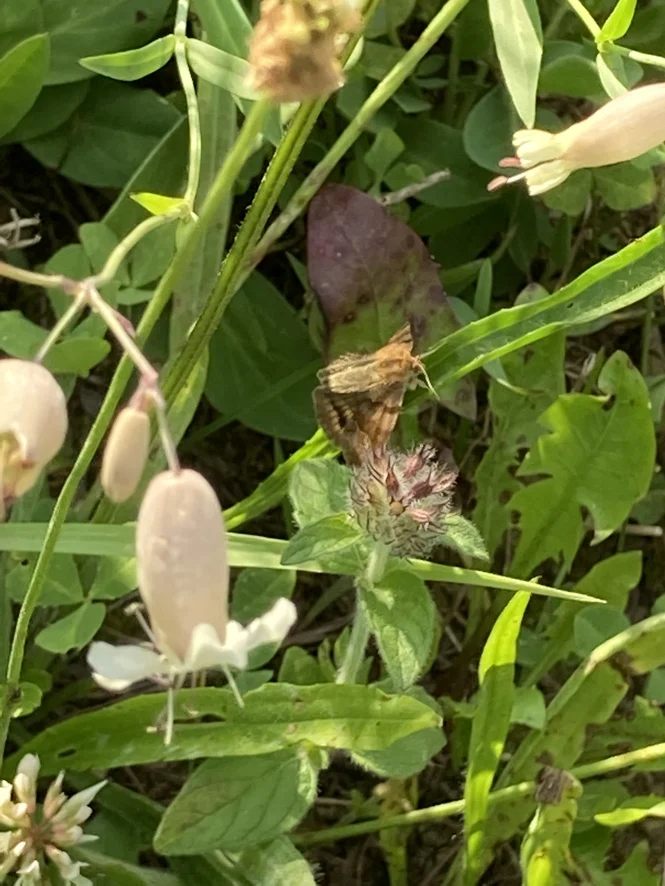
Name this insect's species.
Euclidia glyphica
